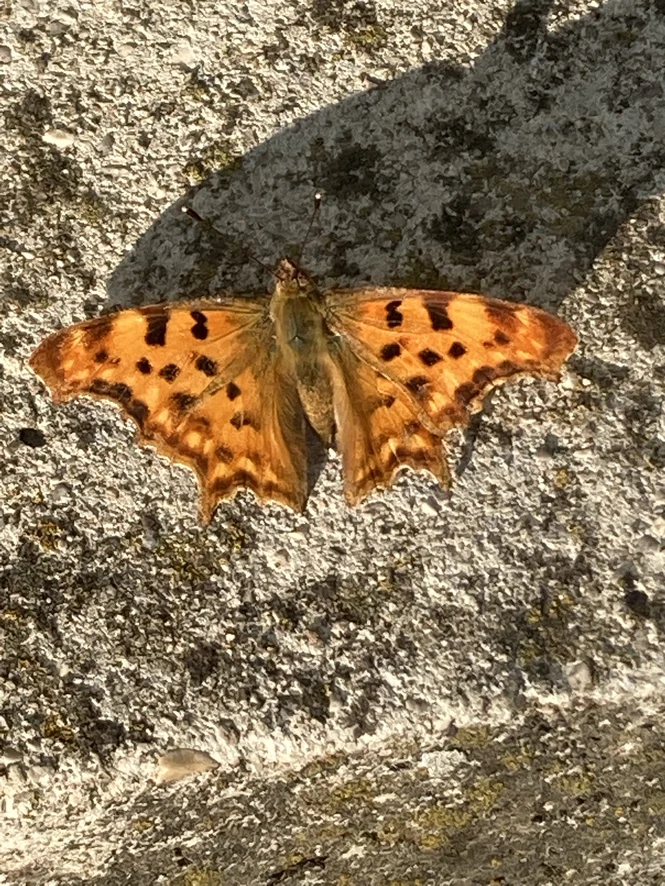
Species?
Polygonia c-album
